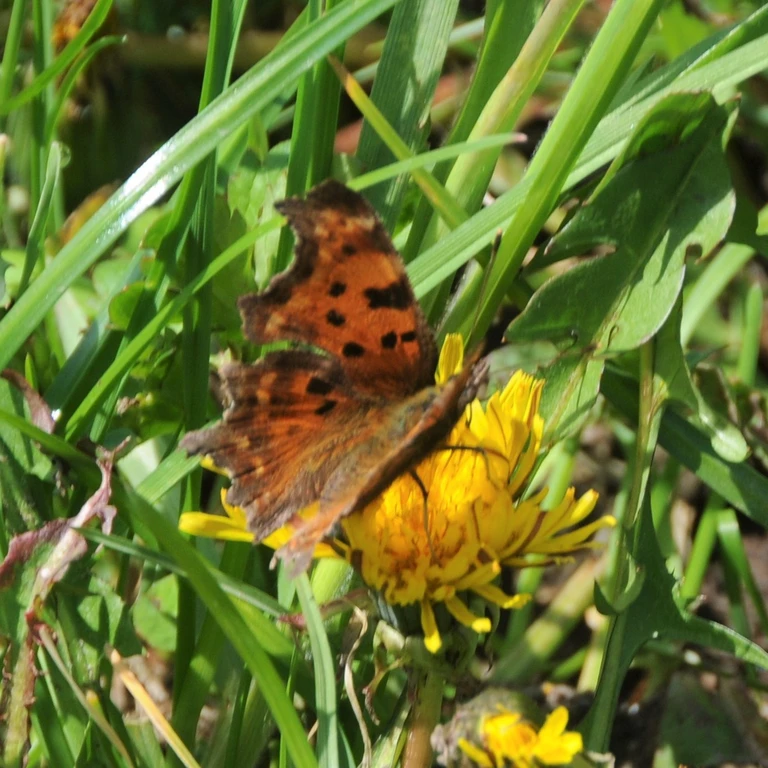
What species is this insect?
Polygonia c-album
